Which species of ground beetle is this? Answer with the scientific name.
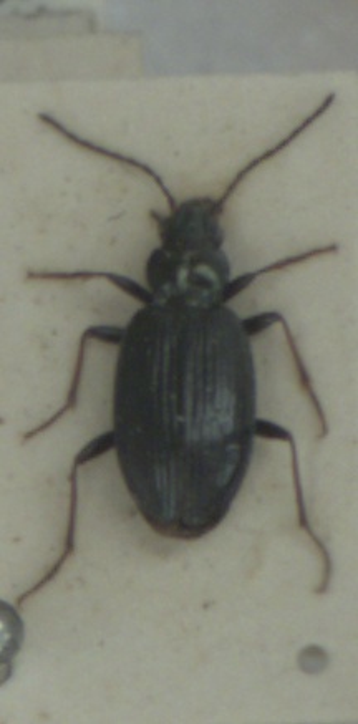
Bembidion tibiale
